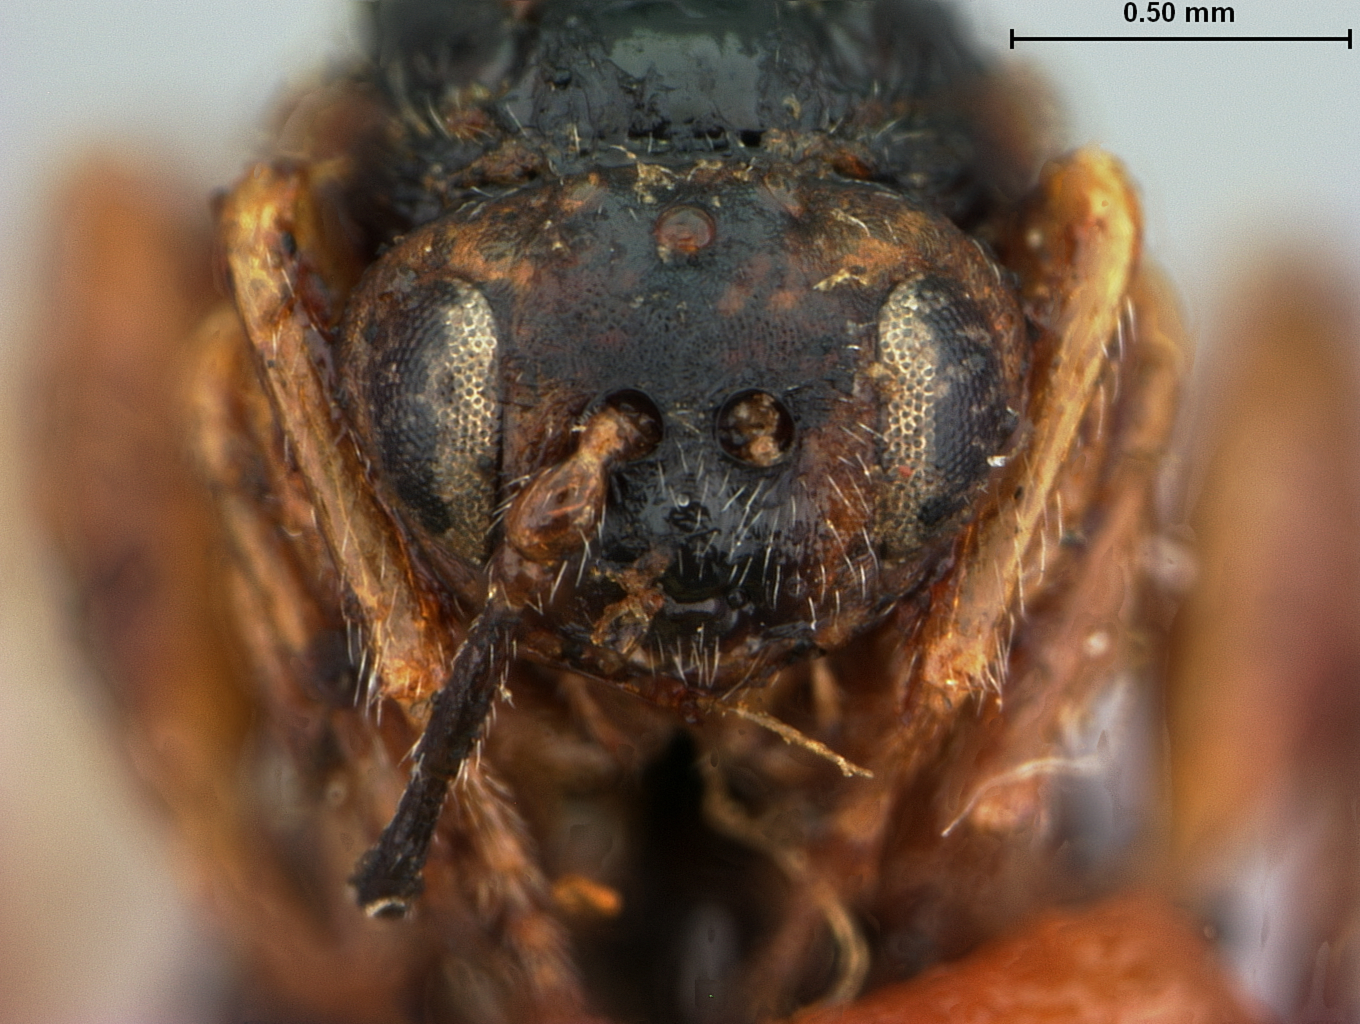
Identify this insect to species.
Dryophanta rydbergiana
